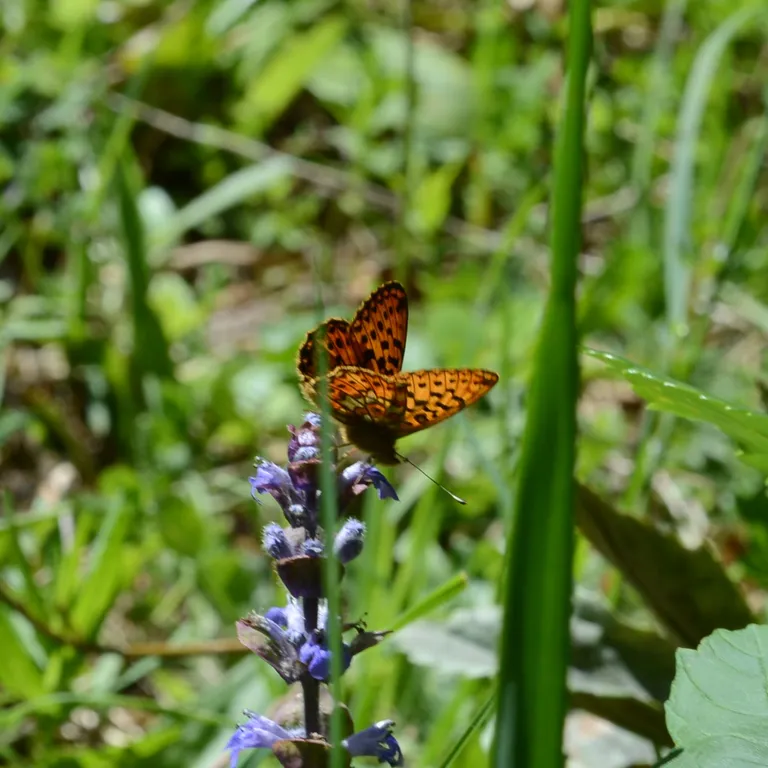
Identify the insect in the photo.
Boloria euphrosyne (also Clossiana euphrosyne)
